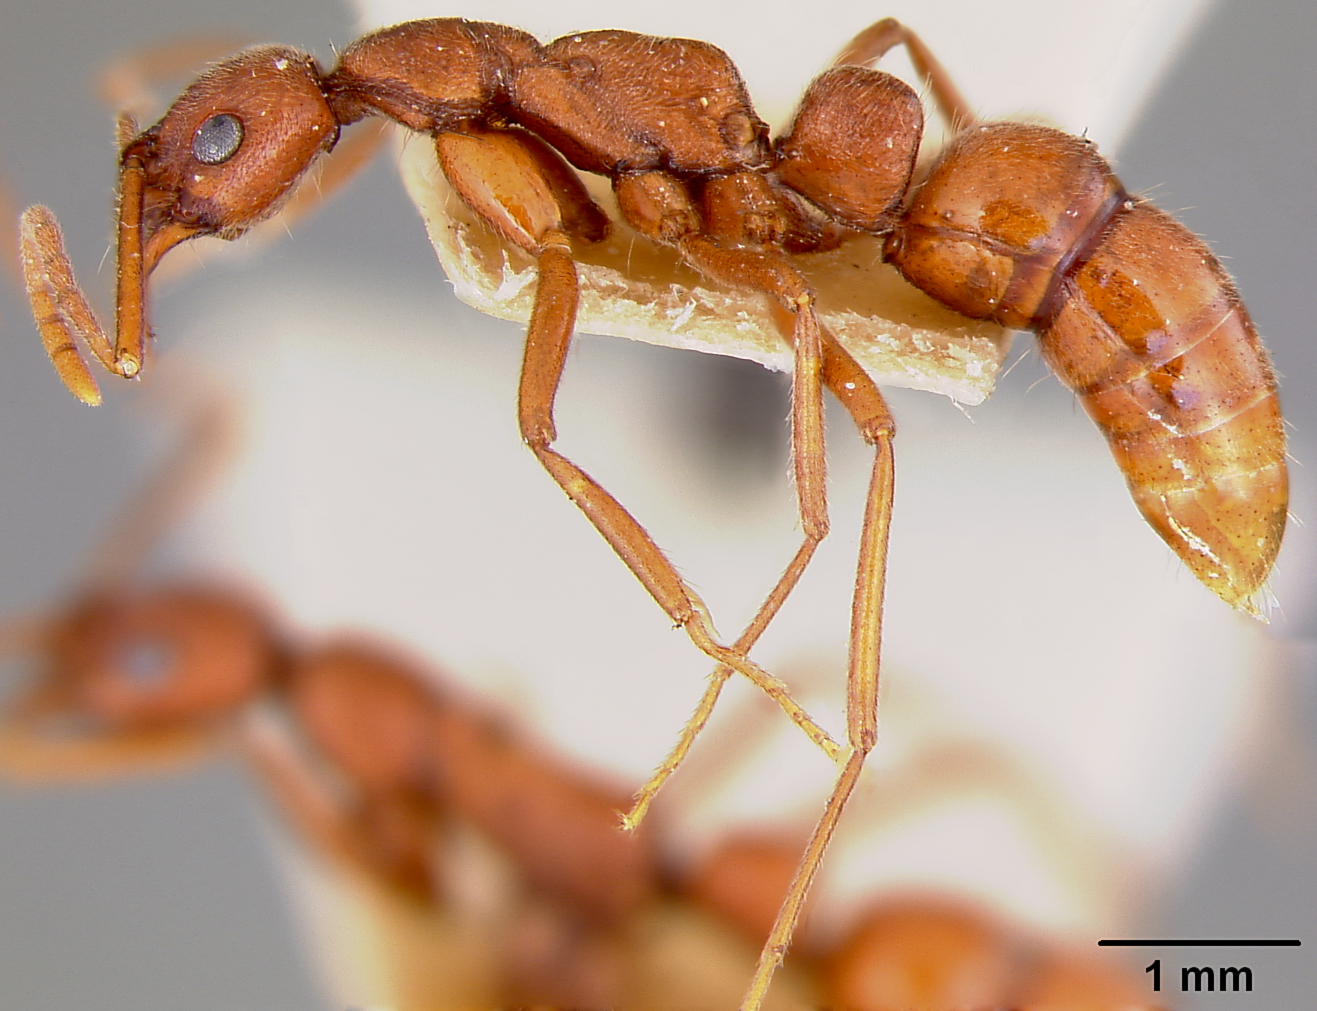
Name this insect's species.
Leptogenys peninsularis
